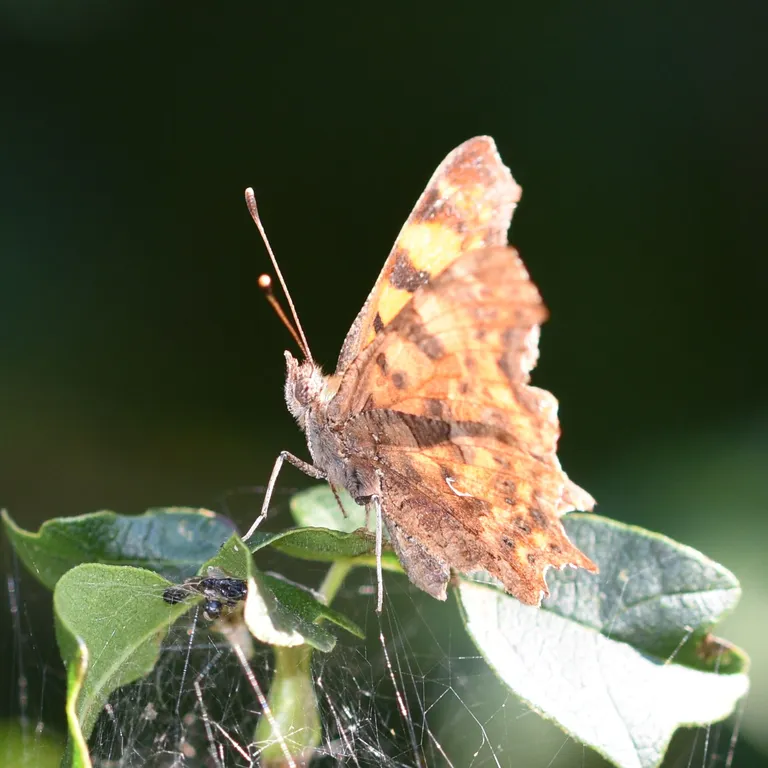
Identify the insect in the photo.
Polygonia c-album
